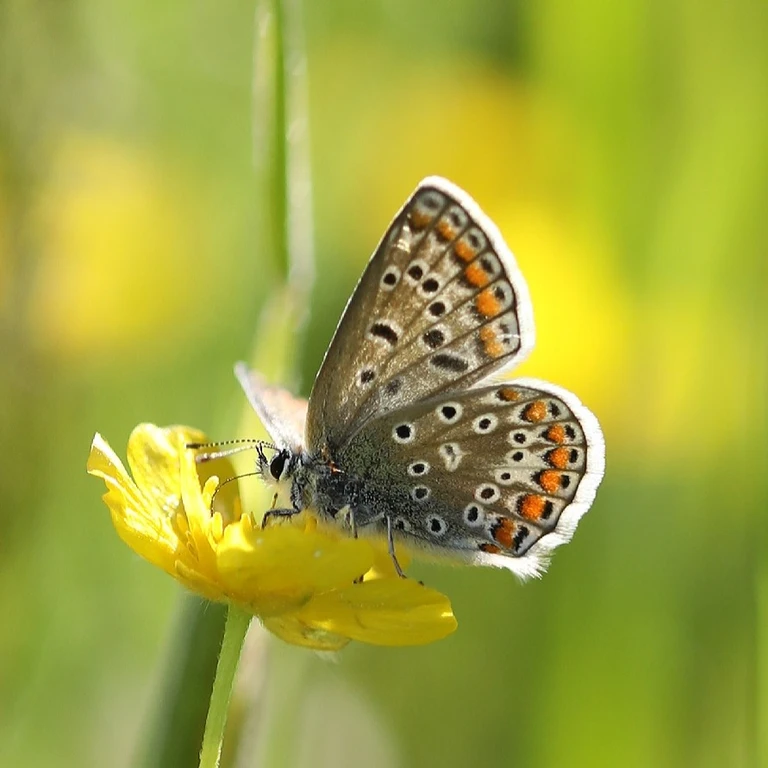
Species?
Polyommatus icarus
